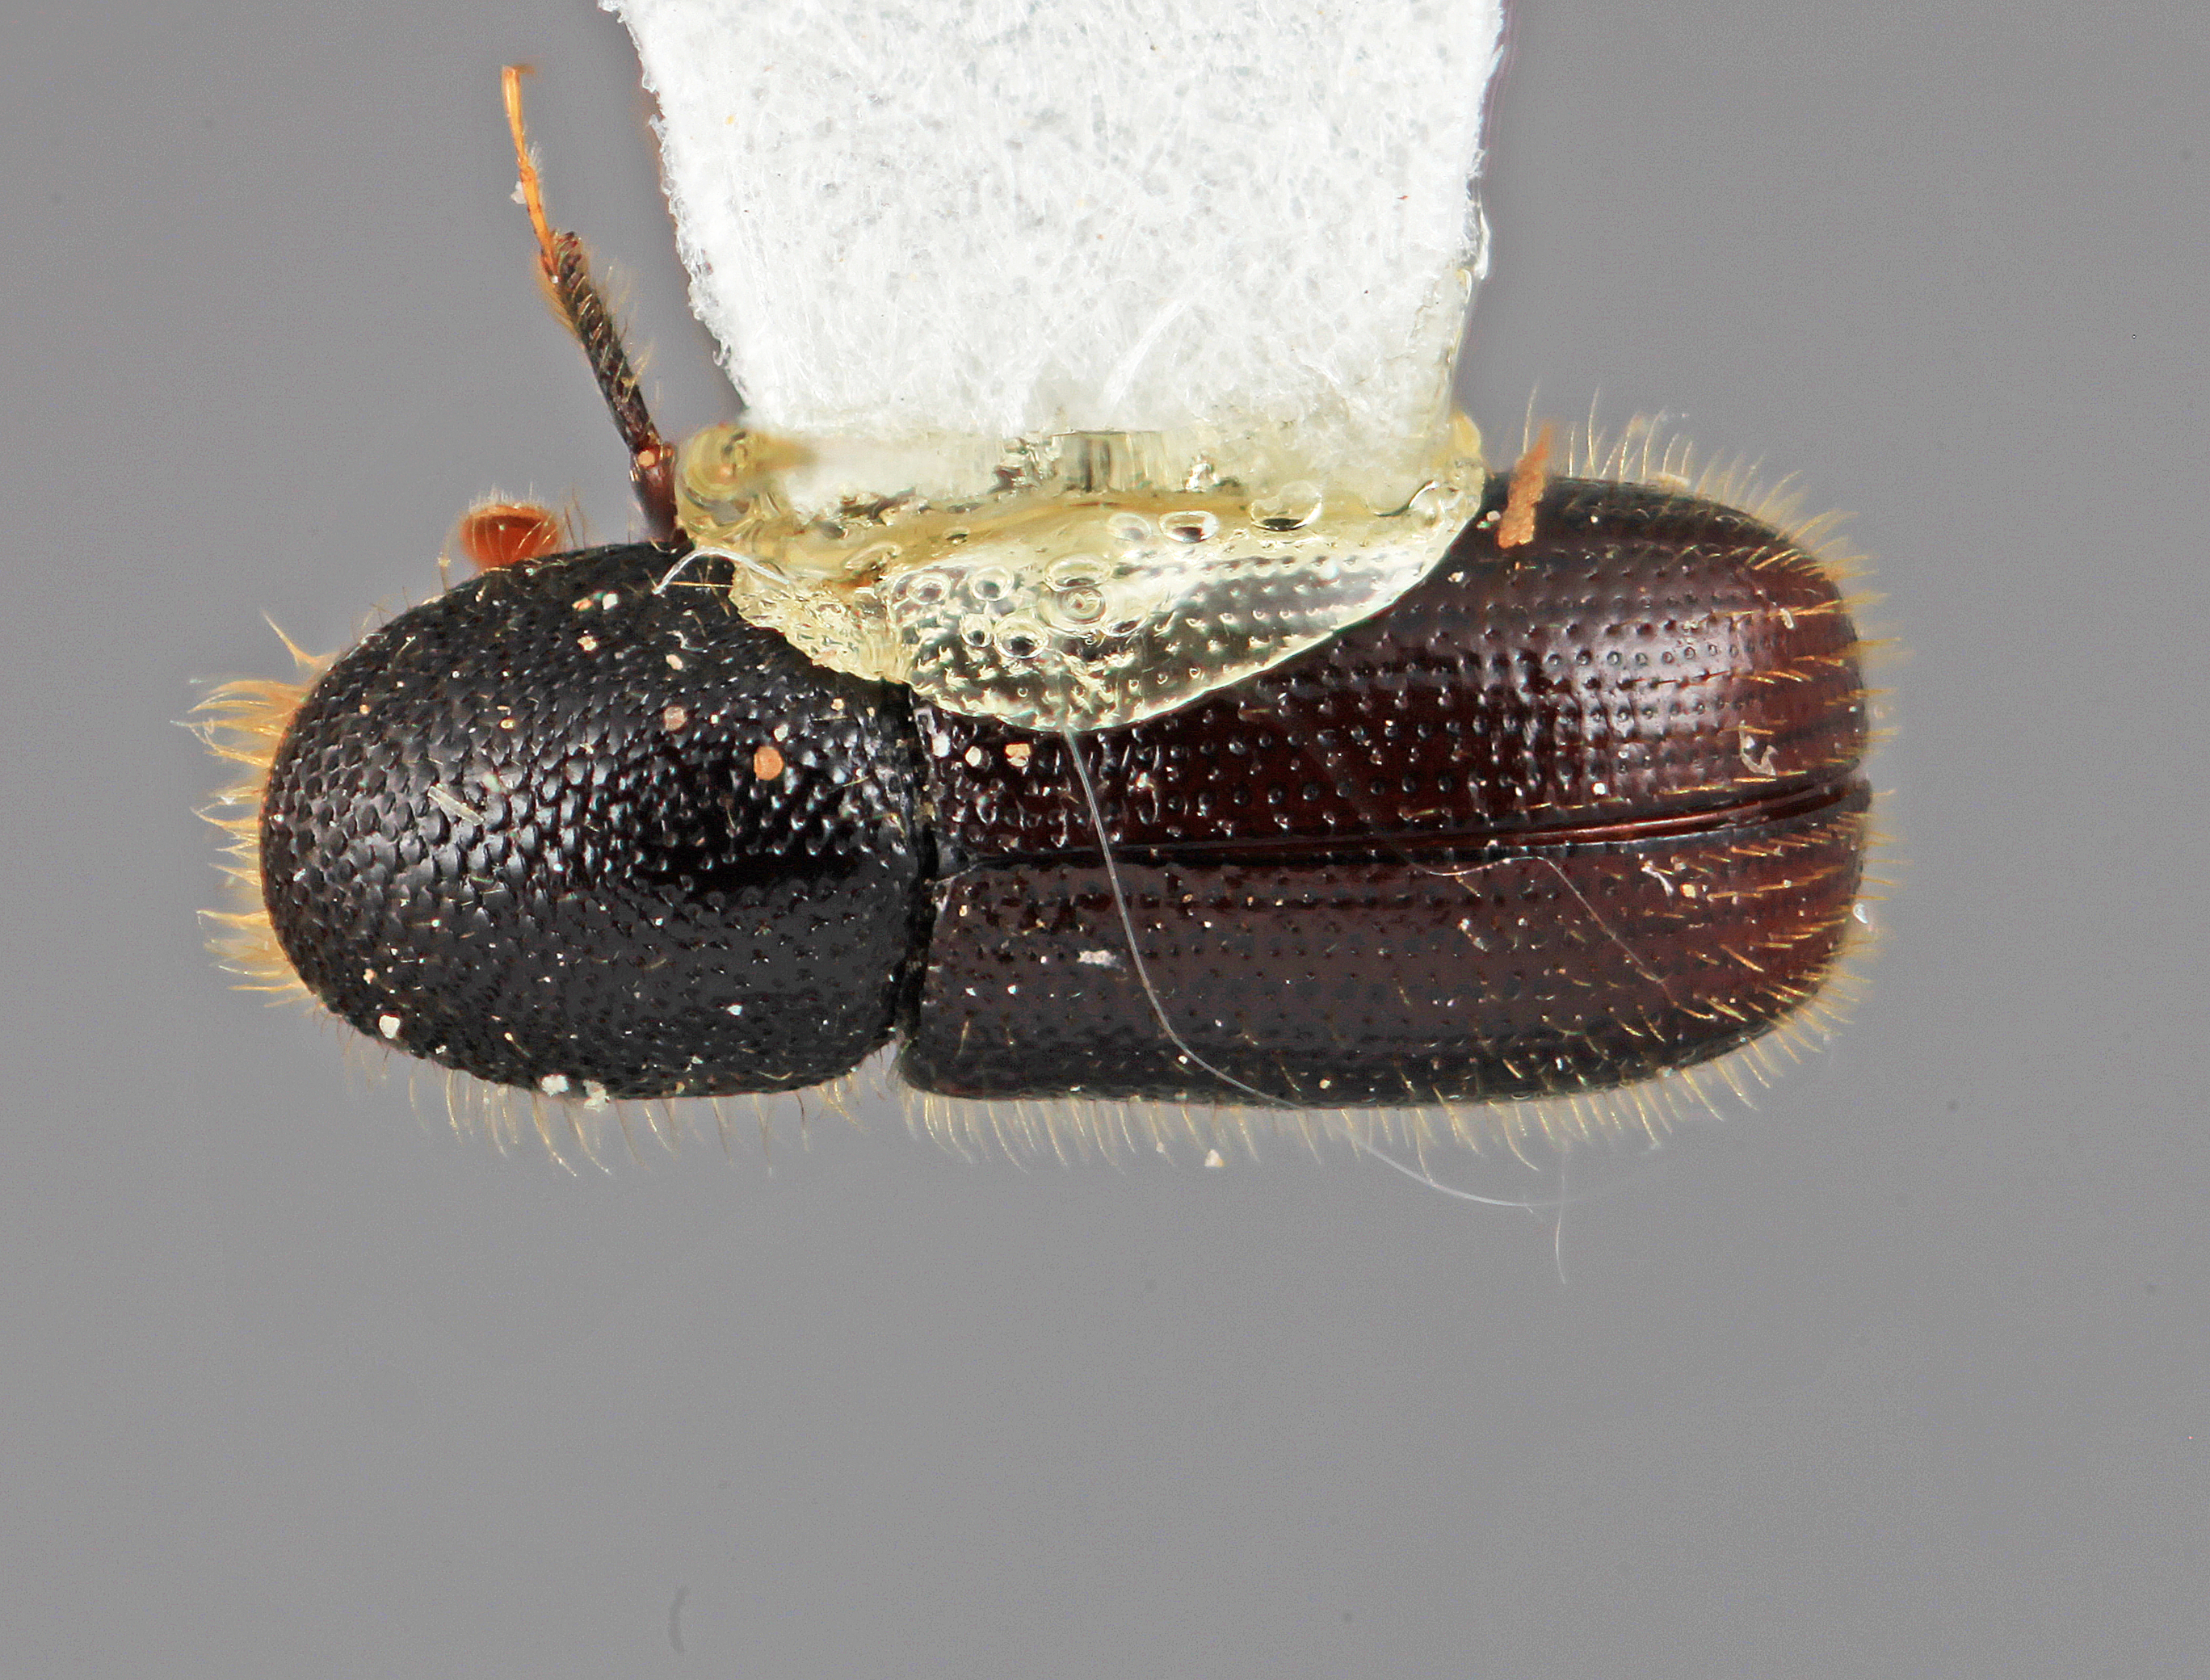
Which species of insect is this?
Dendrocranulus mexicanus
